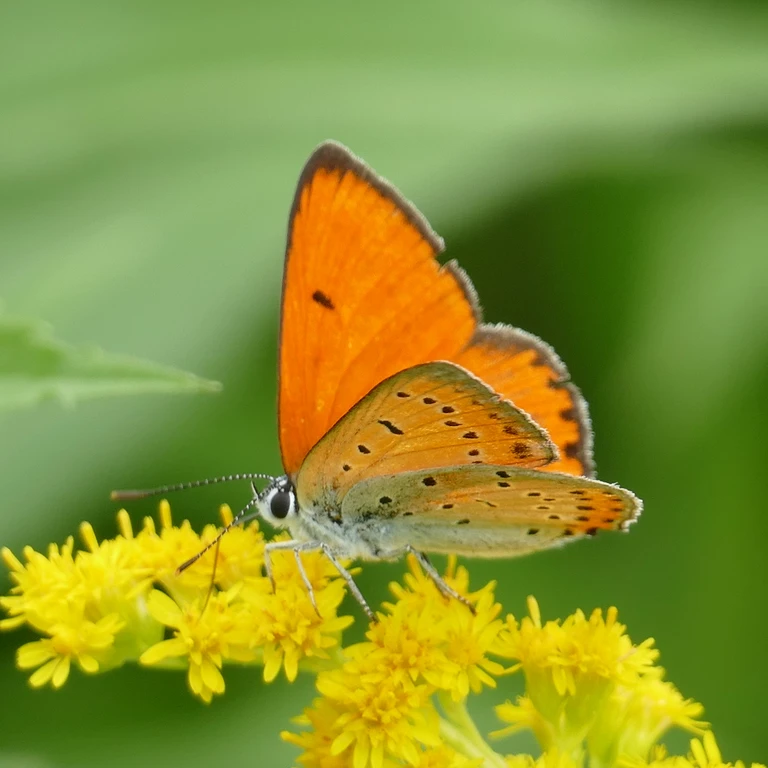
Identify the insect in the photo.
Lycaena dispar
